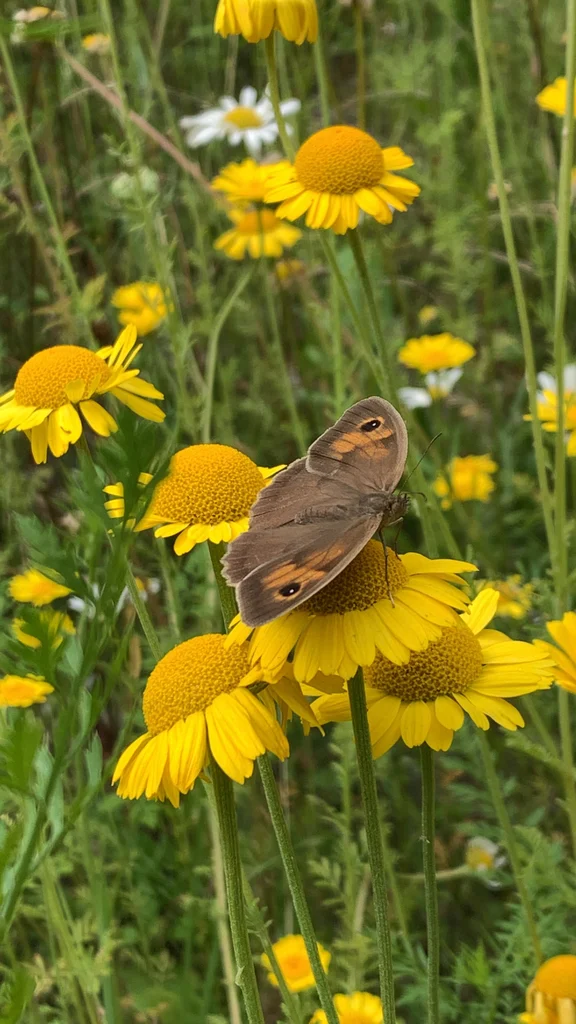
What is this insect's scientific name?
Maniola jurtina
